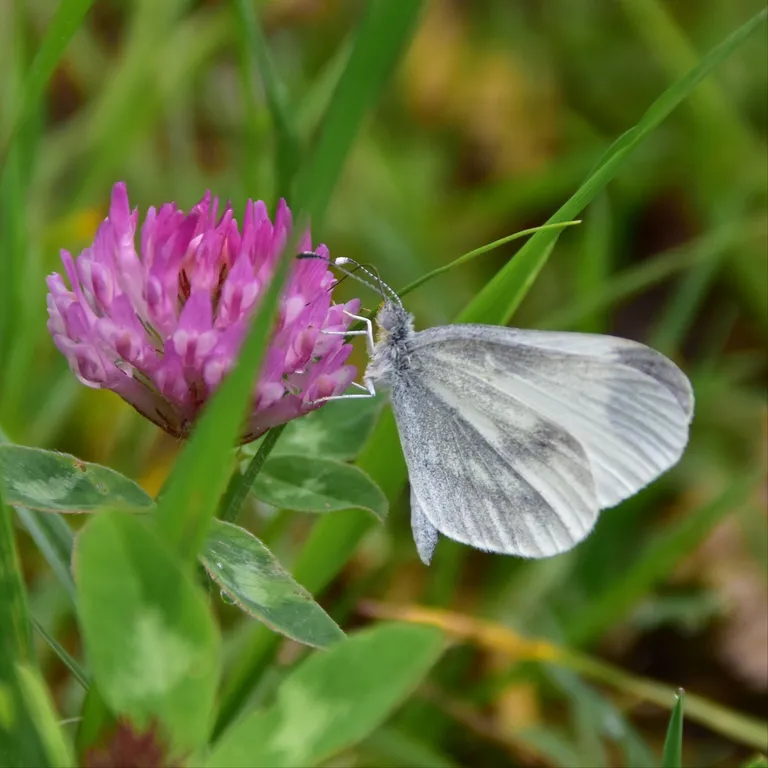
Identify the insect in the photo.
Leptidea sinapis/juvernica
